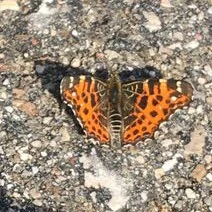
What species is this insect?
Araschnia levana
